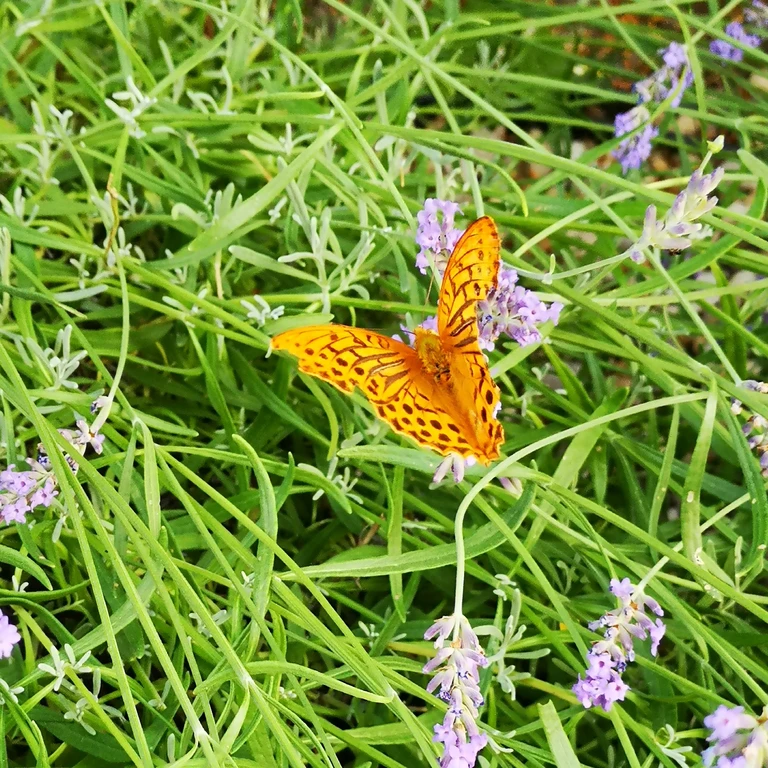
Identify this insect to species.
Argynnis paphia
